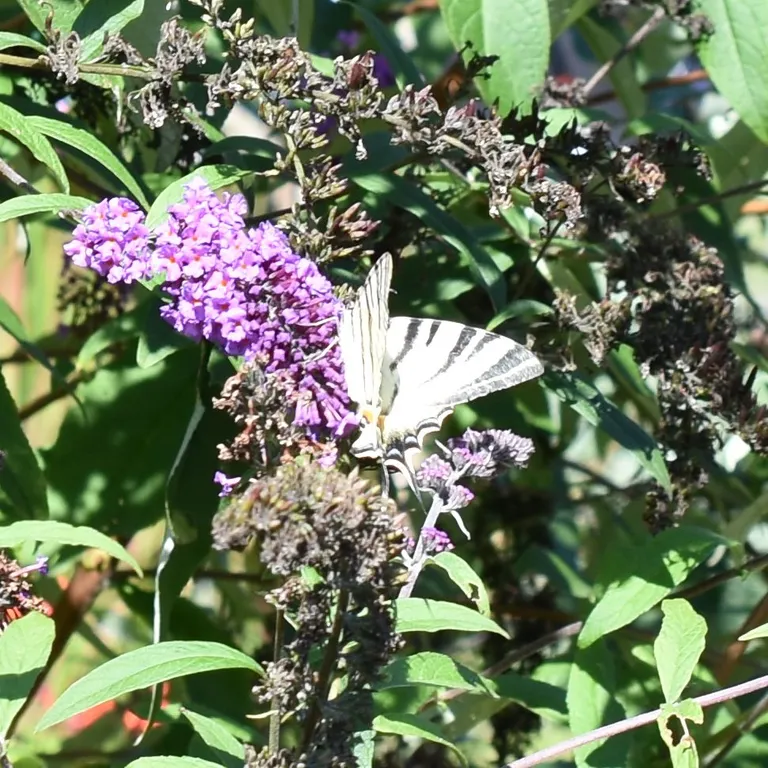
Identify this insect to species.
Iphiclides podalirius
